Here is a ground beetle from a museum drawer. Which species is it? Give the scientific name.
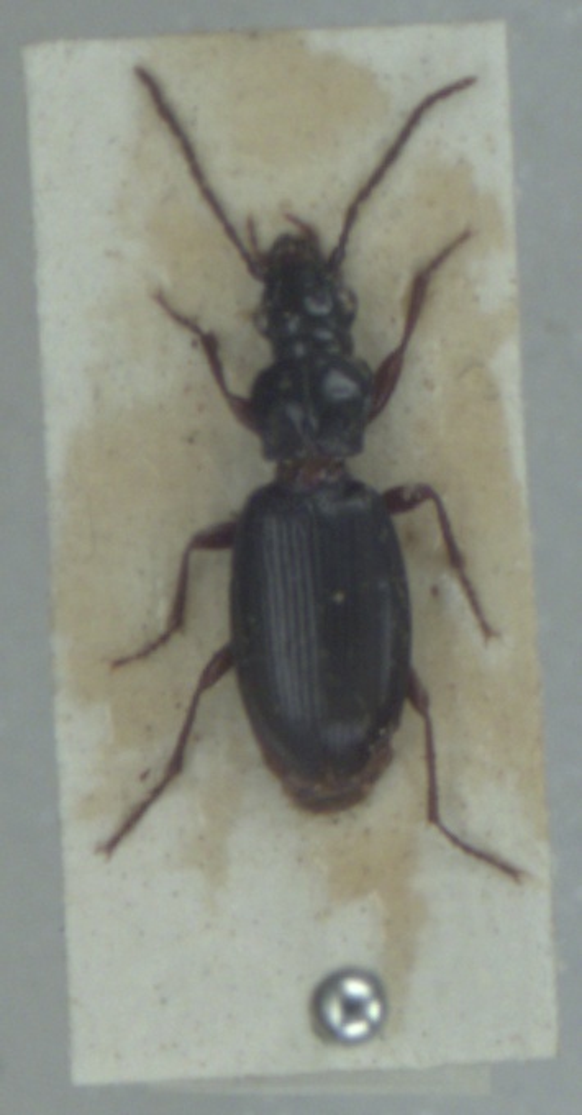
Patrobus atrorufus
